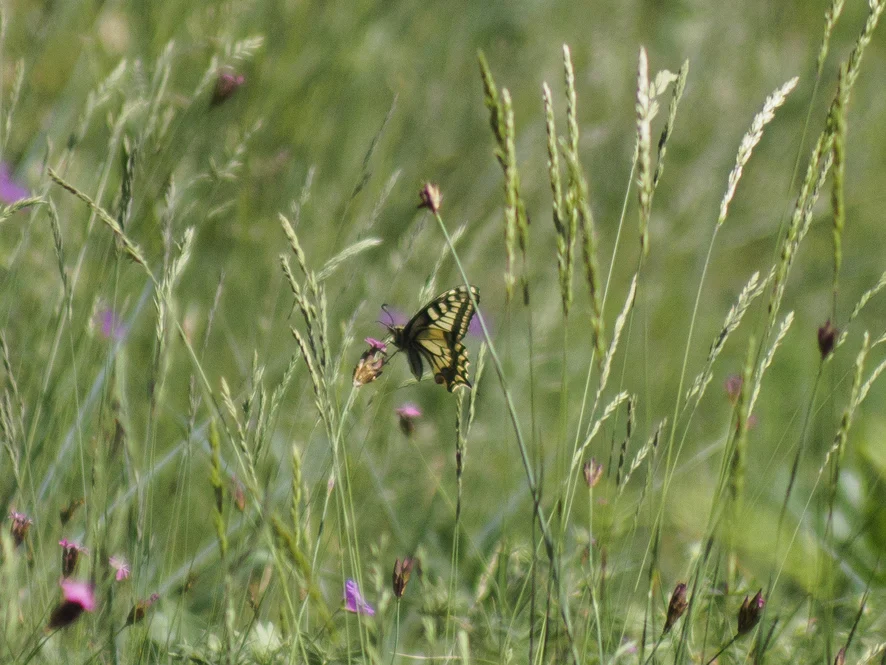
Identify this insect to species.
Papilio machaon
